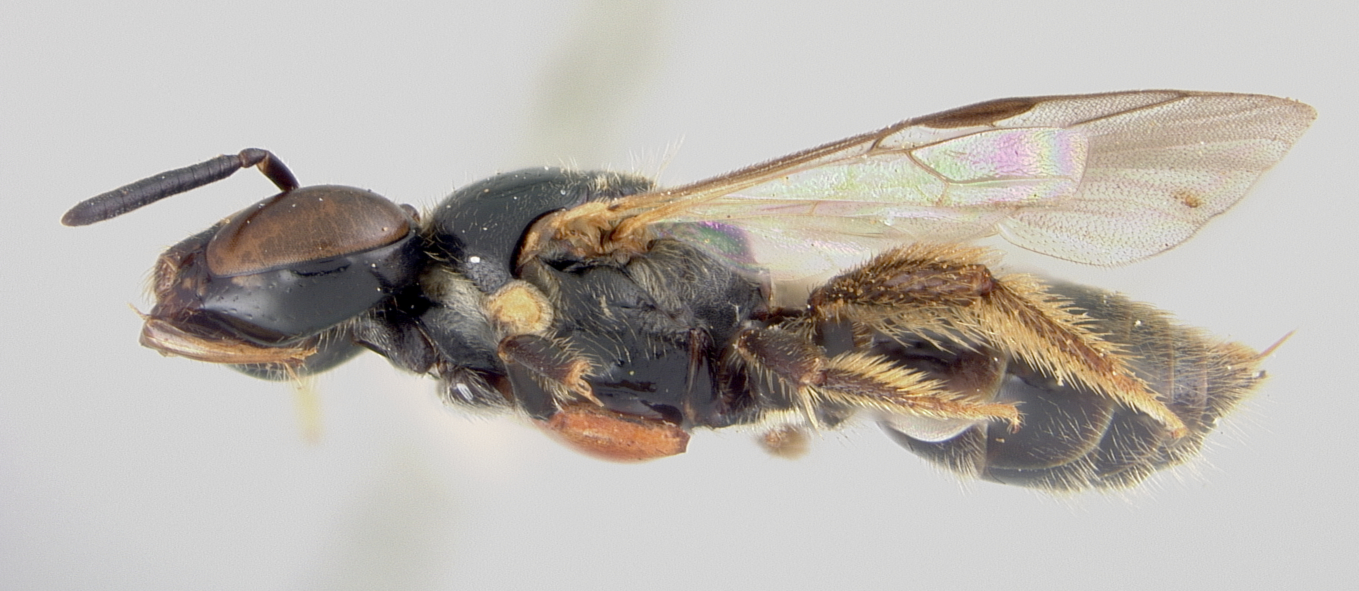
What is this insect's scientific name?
Braunsapis apicalis
